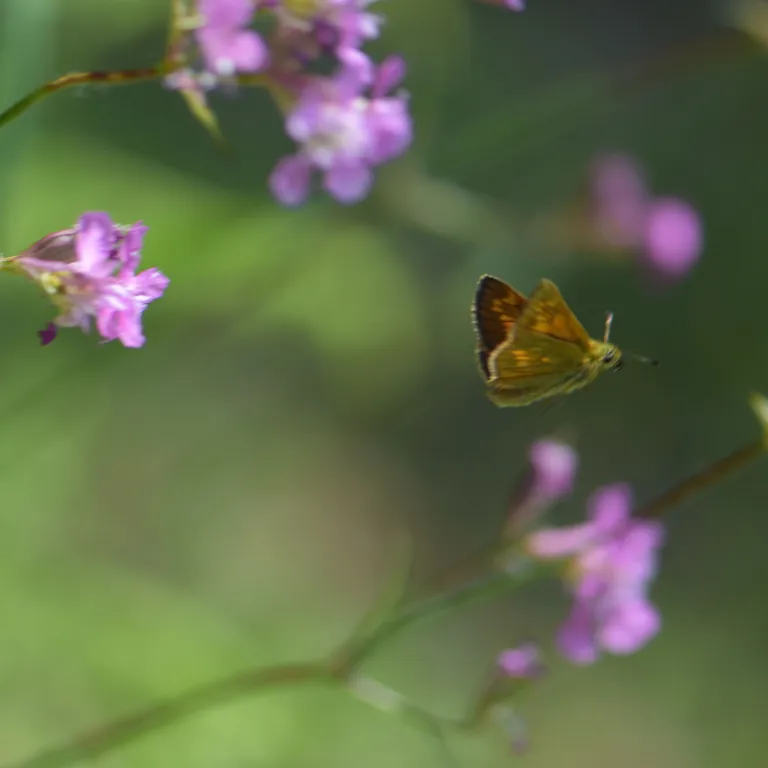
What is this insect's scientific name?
Ochlodes sylvanus (also Ochlodes venata)
